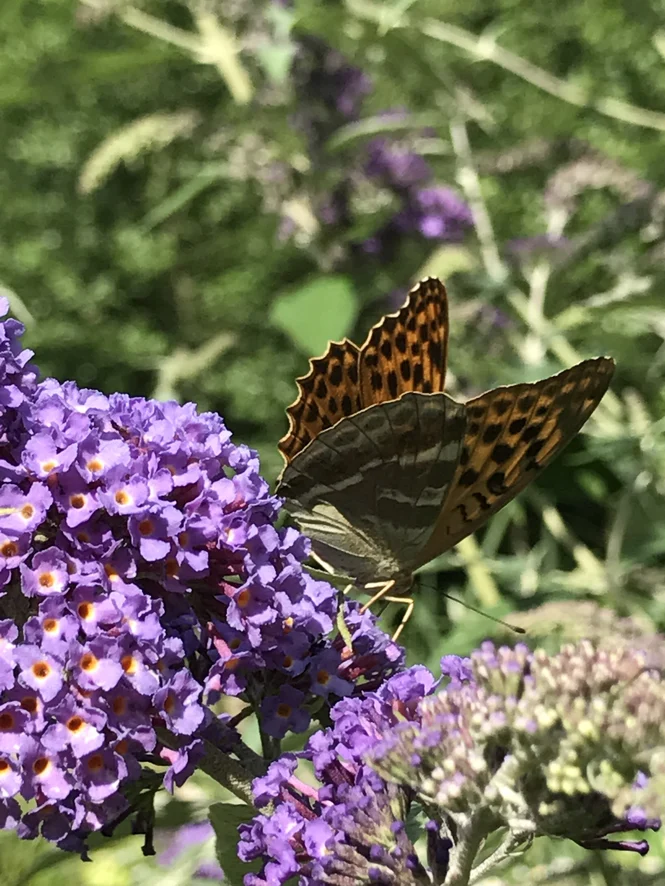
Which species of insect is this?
Argynnis paphia
